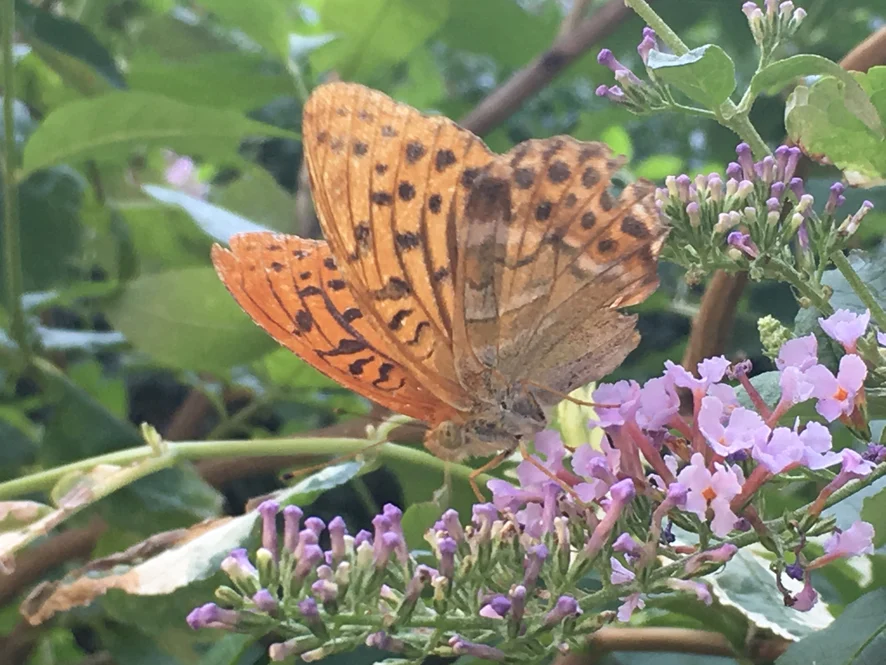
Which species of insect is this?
Argynnis paphia
